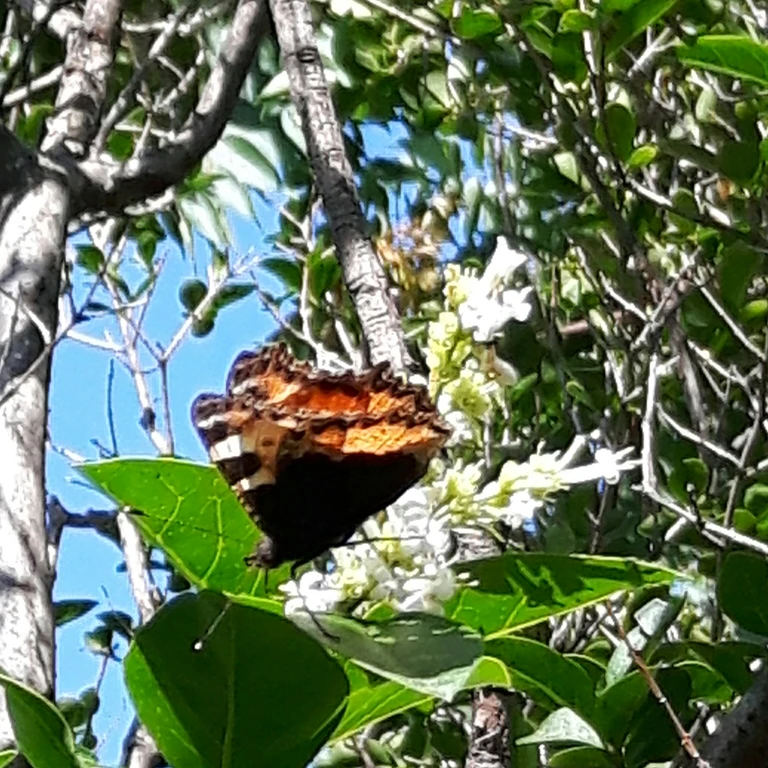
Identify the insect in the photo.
Aglais urticae
